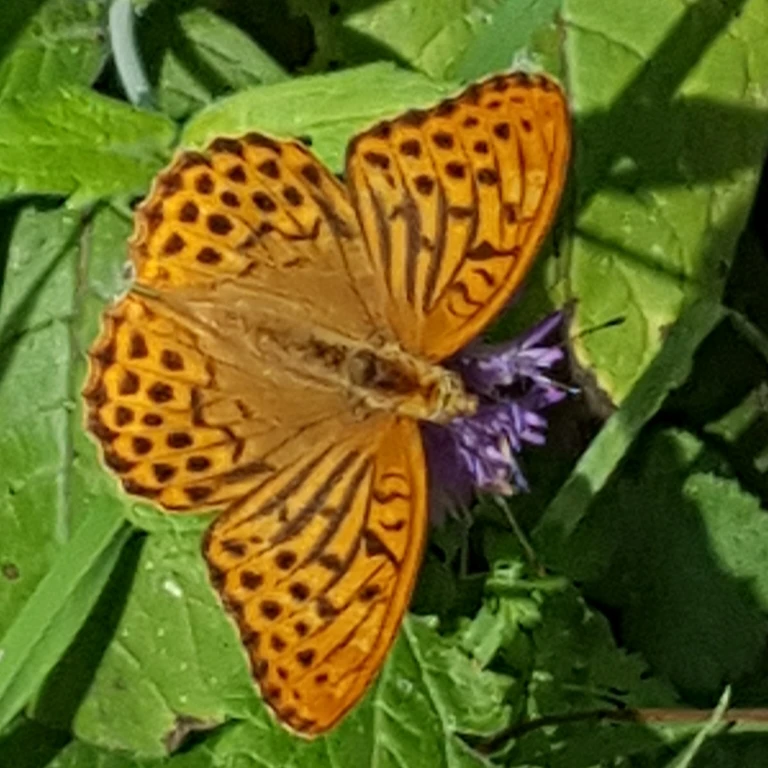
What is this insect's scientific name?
Argynnis paphia
